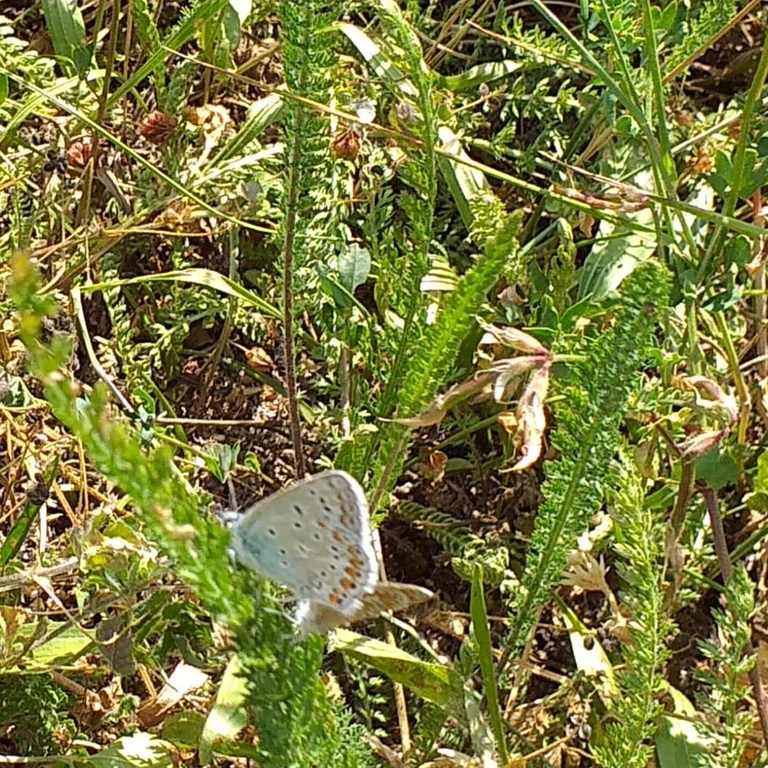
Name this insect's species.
Polyommatus icarus
